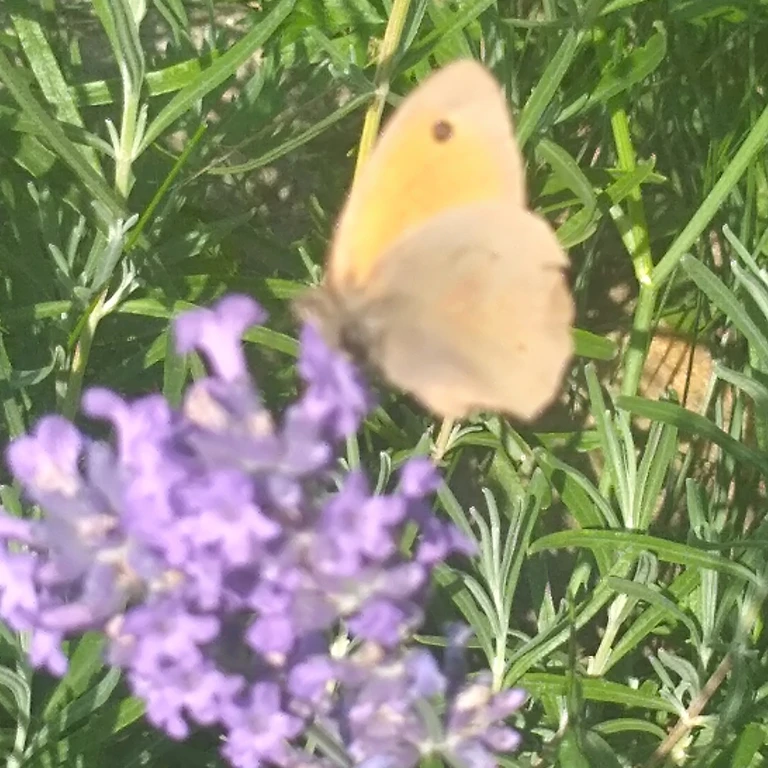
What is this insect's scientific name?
Maniola jurtina
